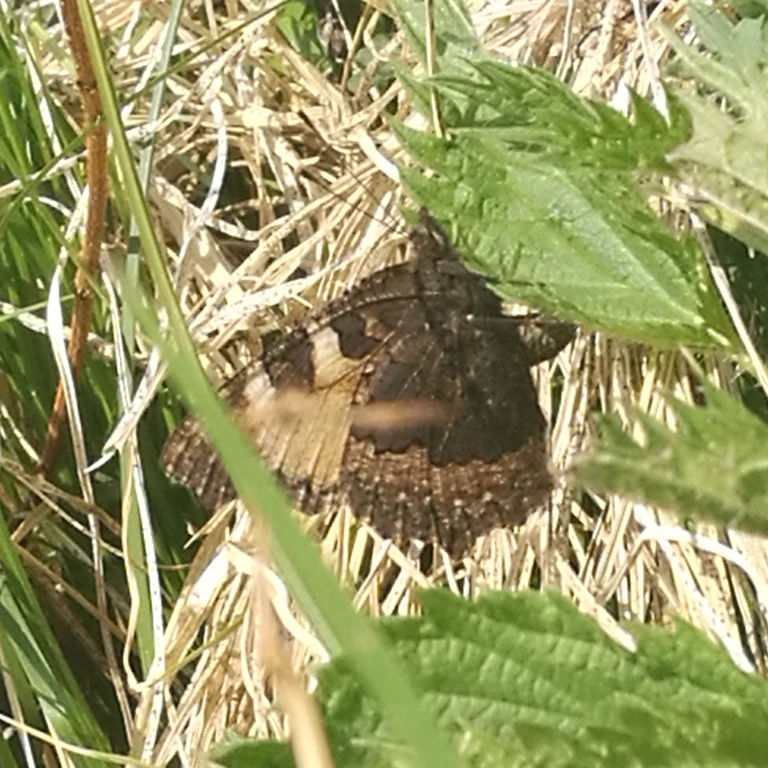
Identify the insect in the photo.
Aglais urticae
